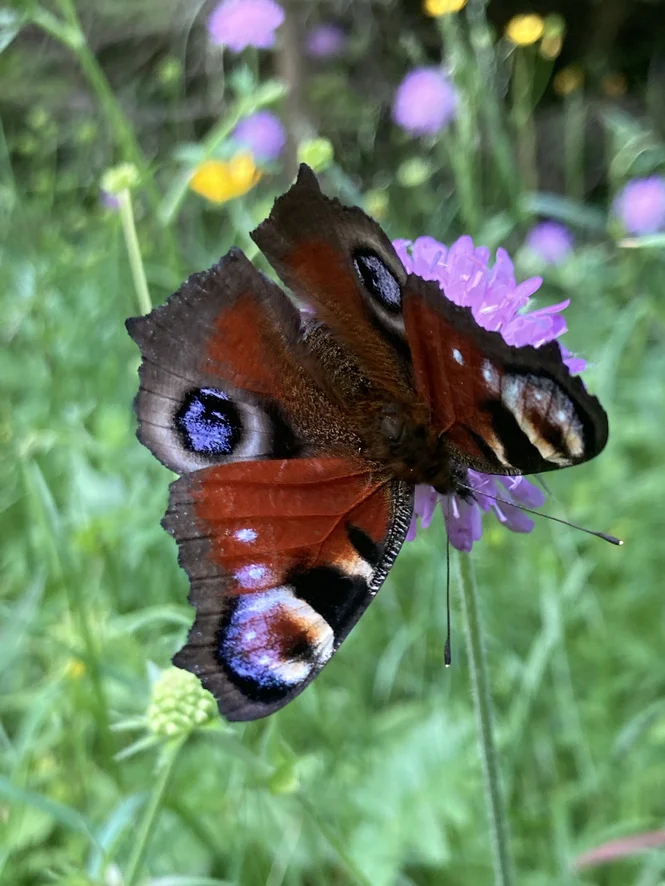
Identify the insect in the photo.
Aglais io
